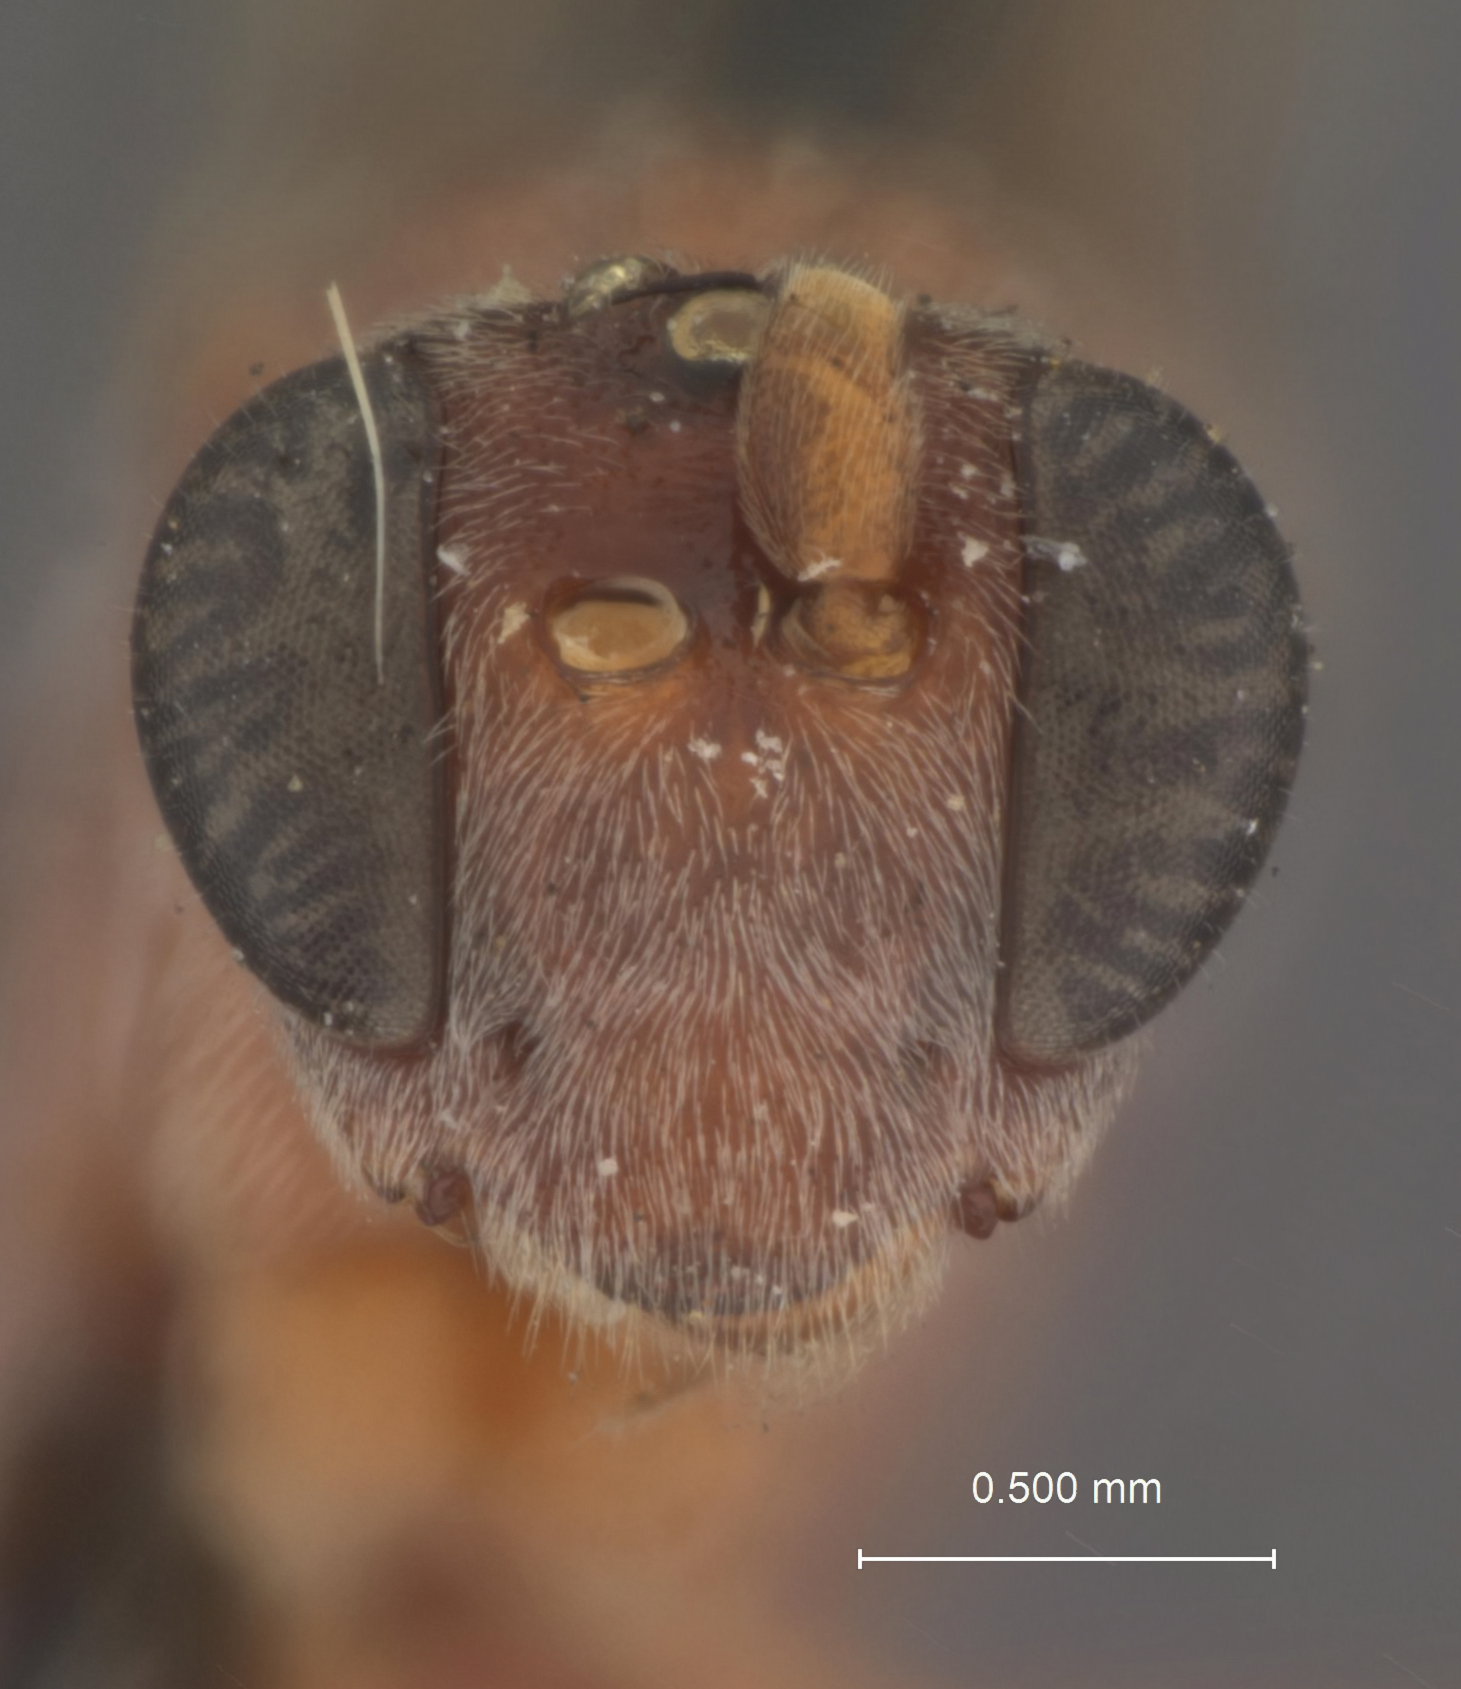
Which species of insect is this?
Sychnoleter americanus
